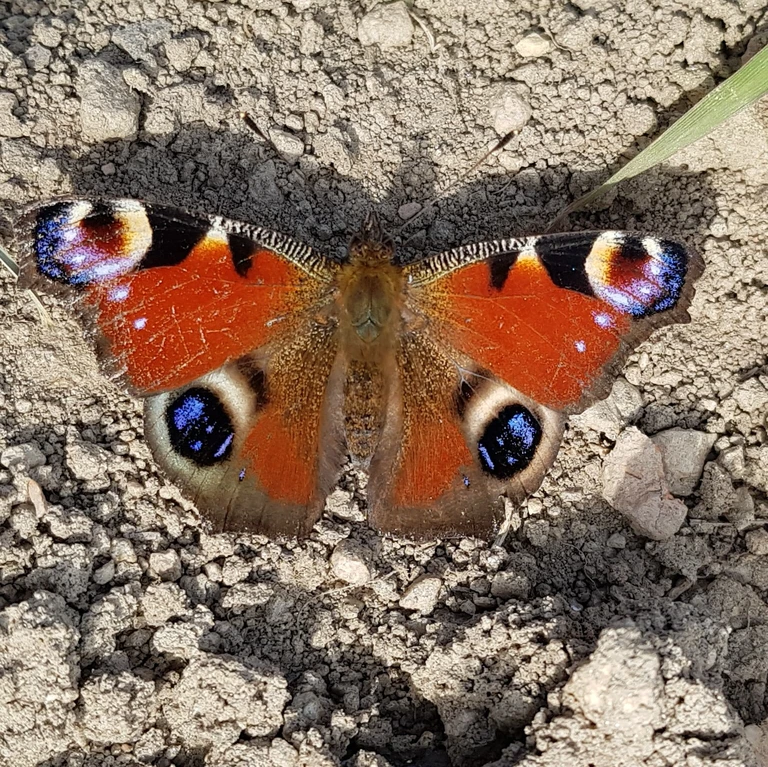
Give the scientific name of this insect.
Aglais io
